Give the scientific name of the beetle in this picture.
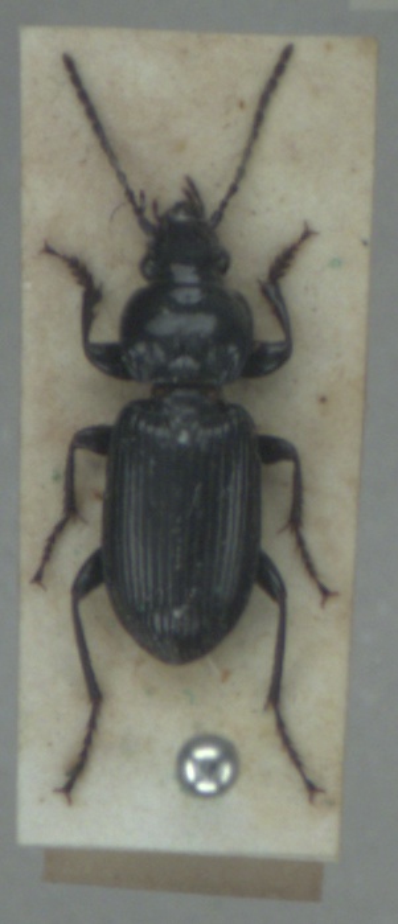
Pterostichus nigrita
